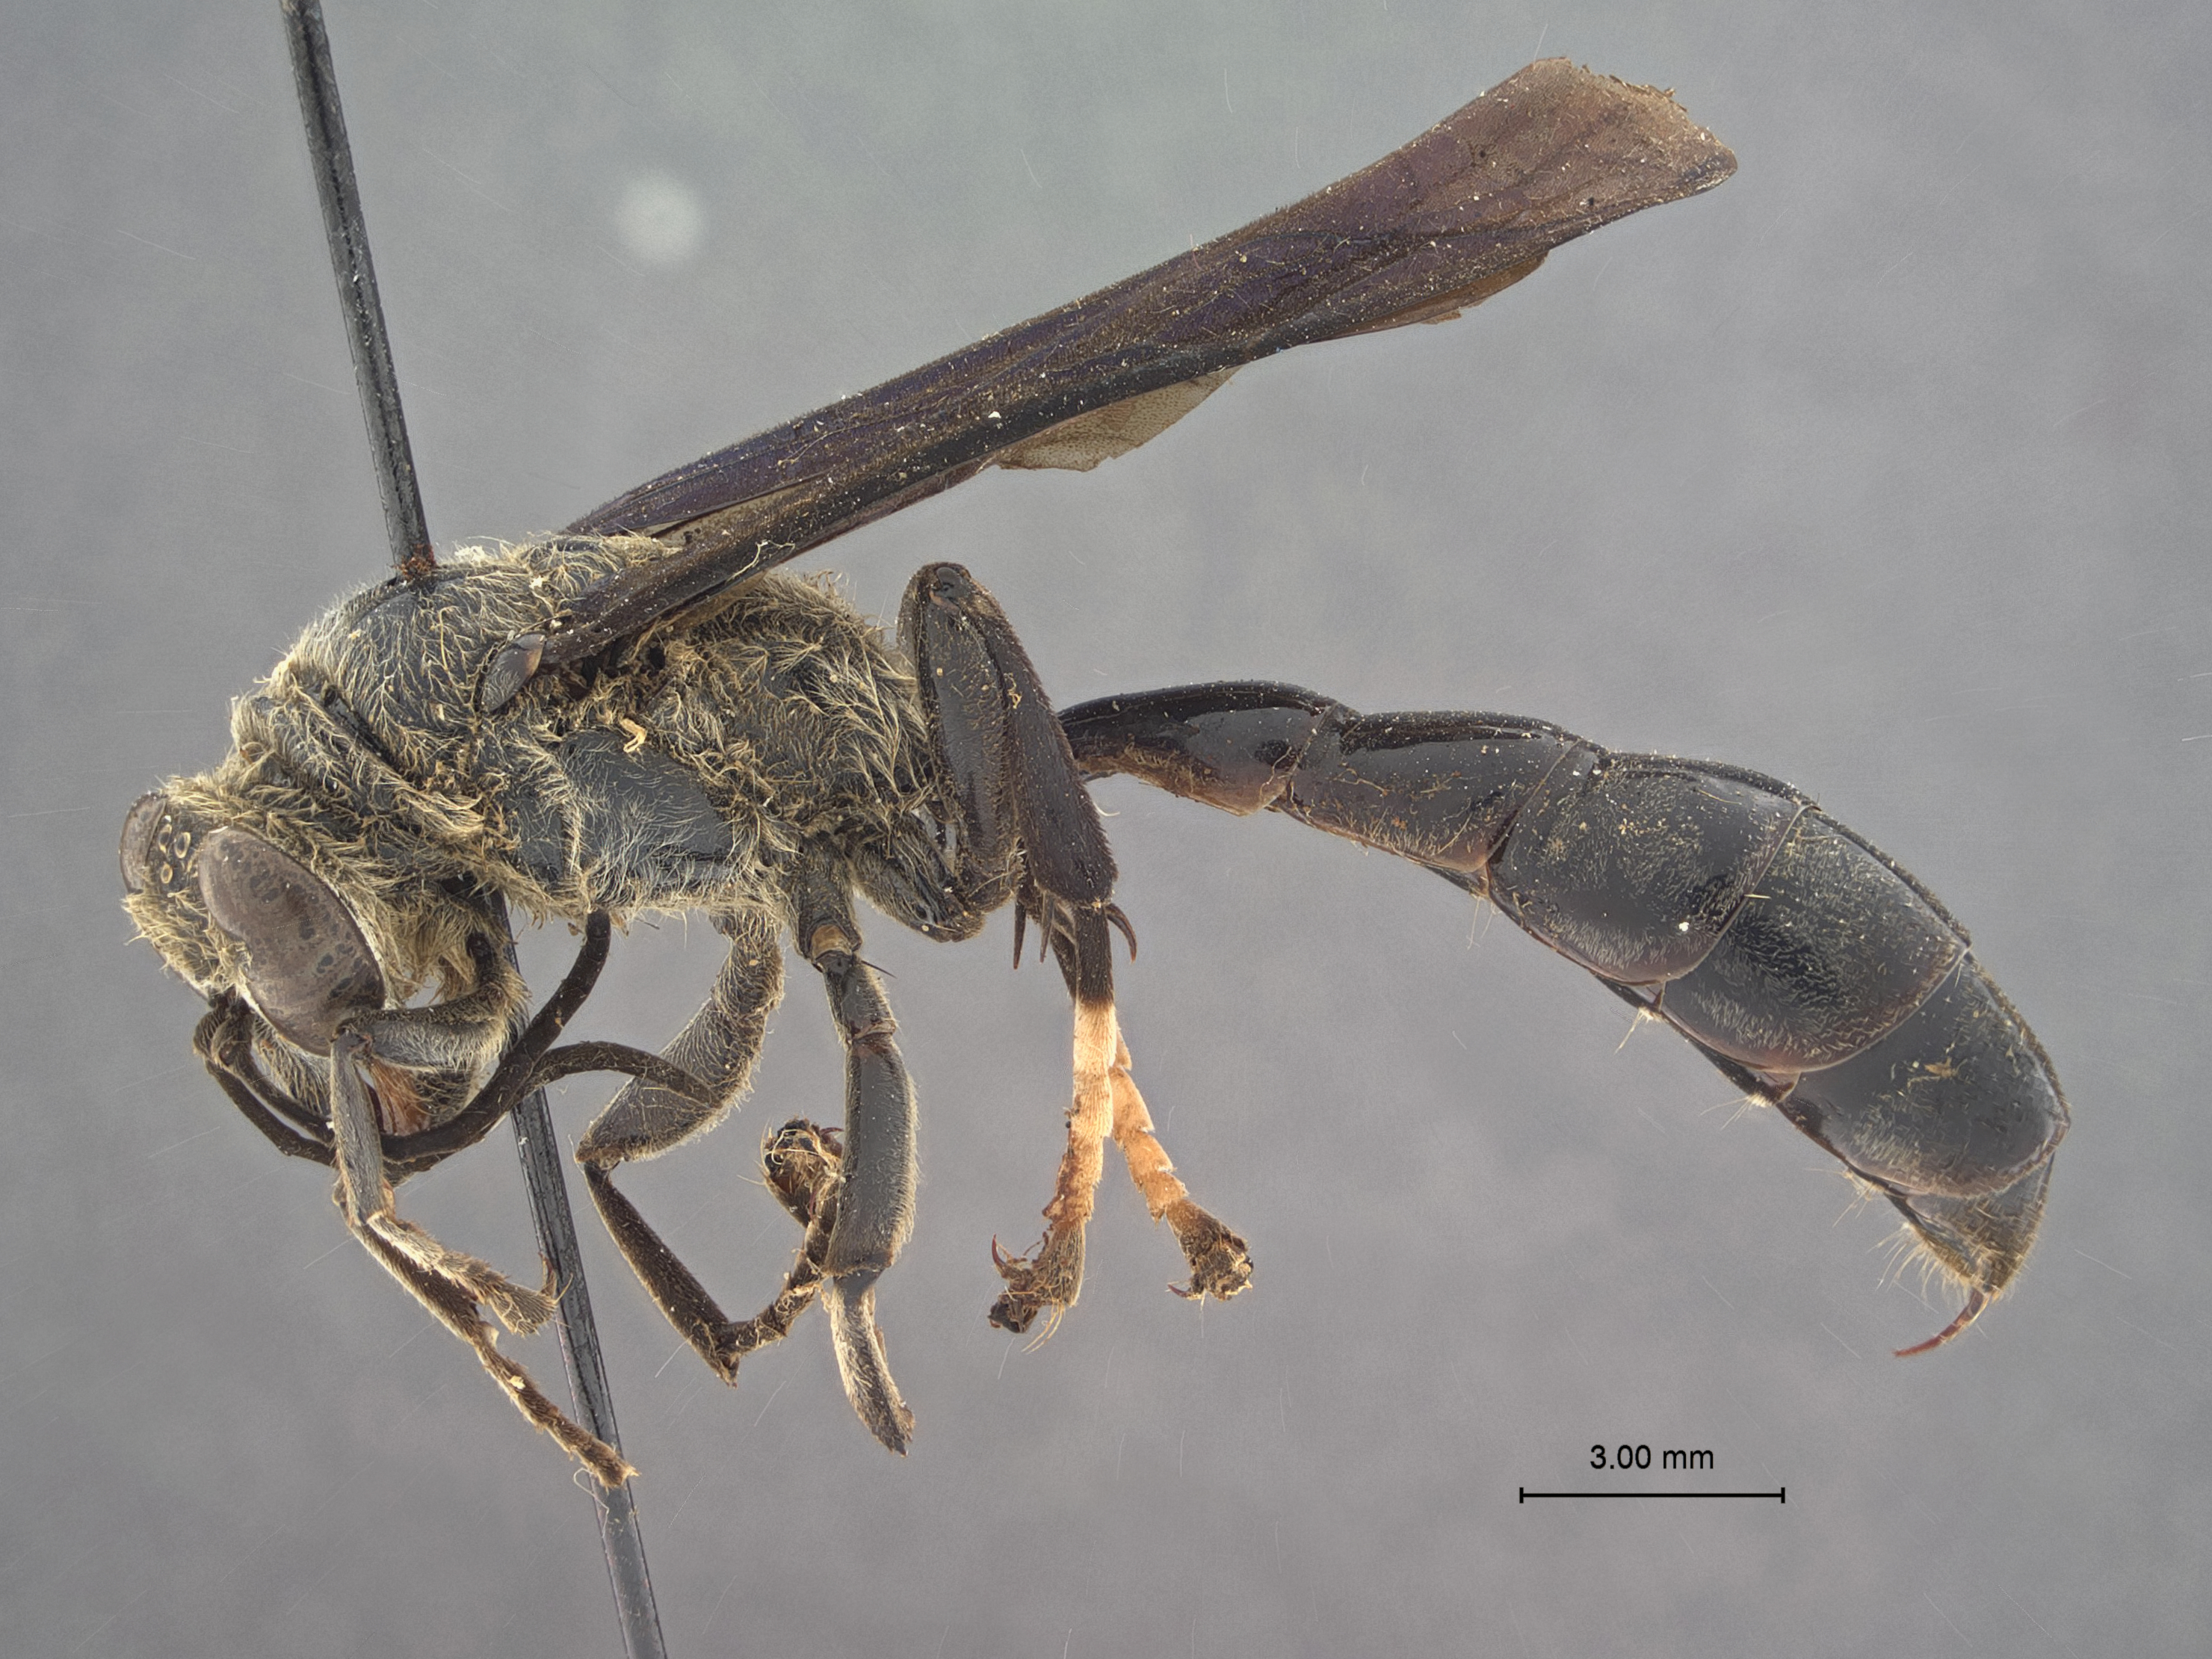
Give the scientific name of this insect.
Trypoxylon leucotrichum
